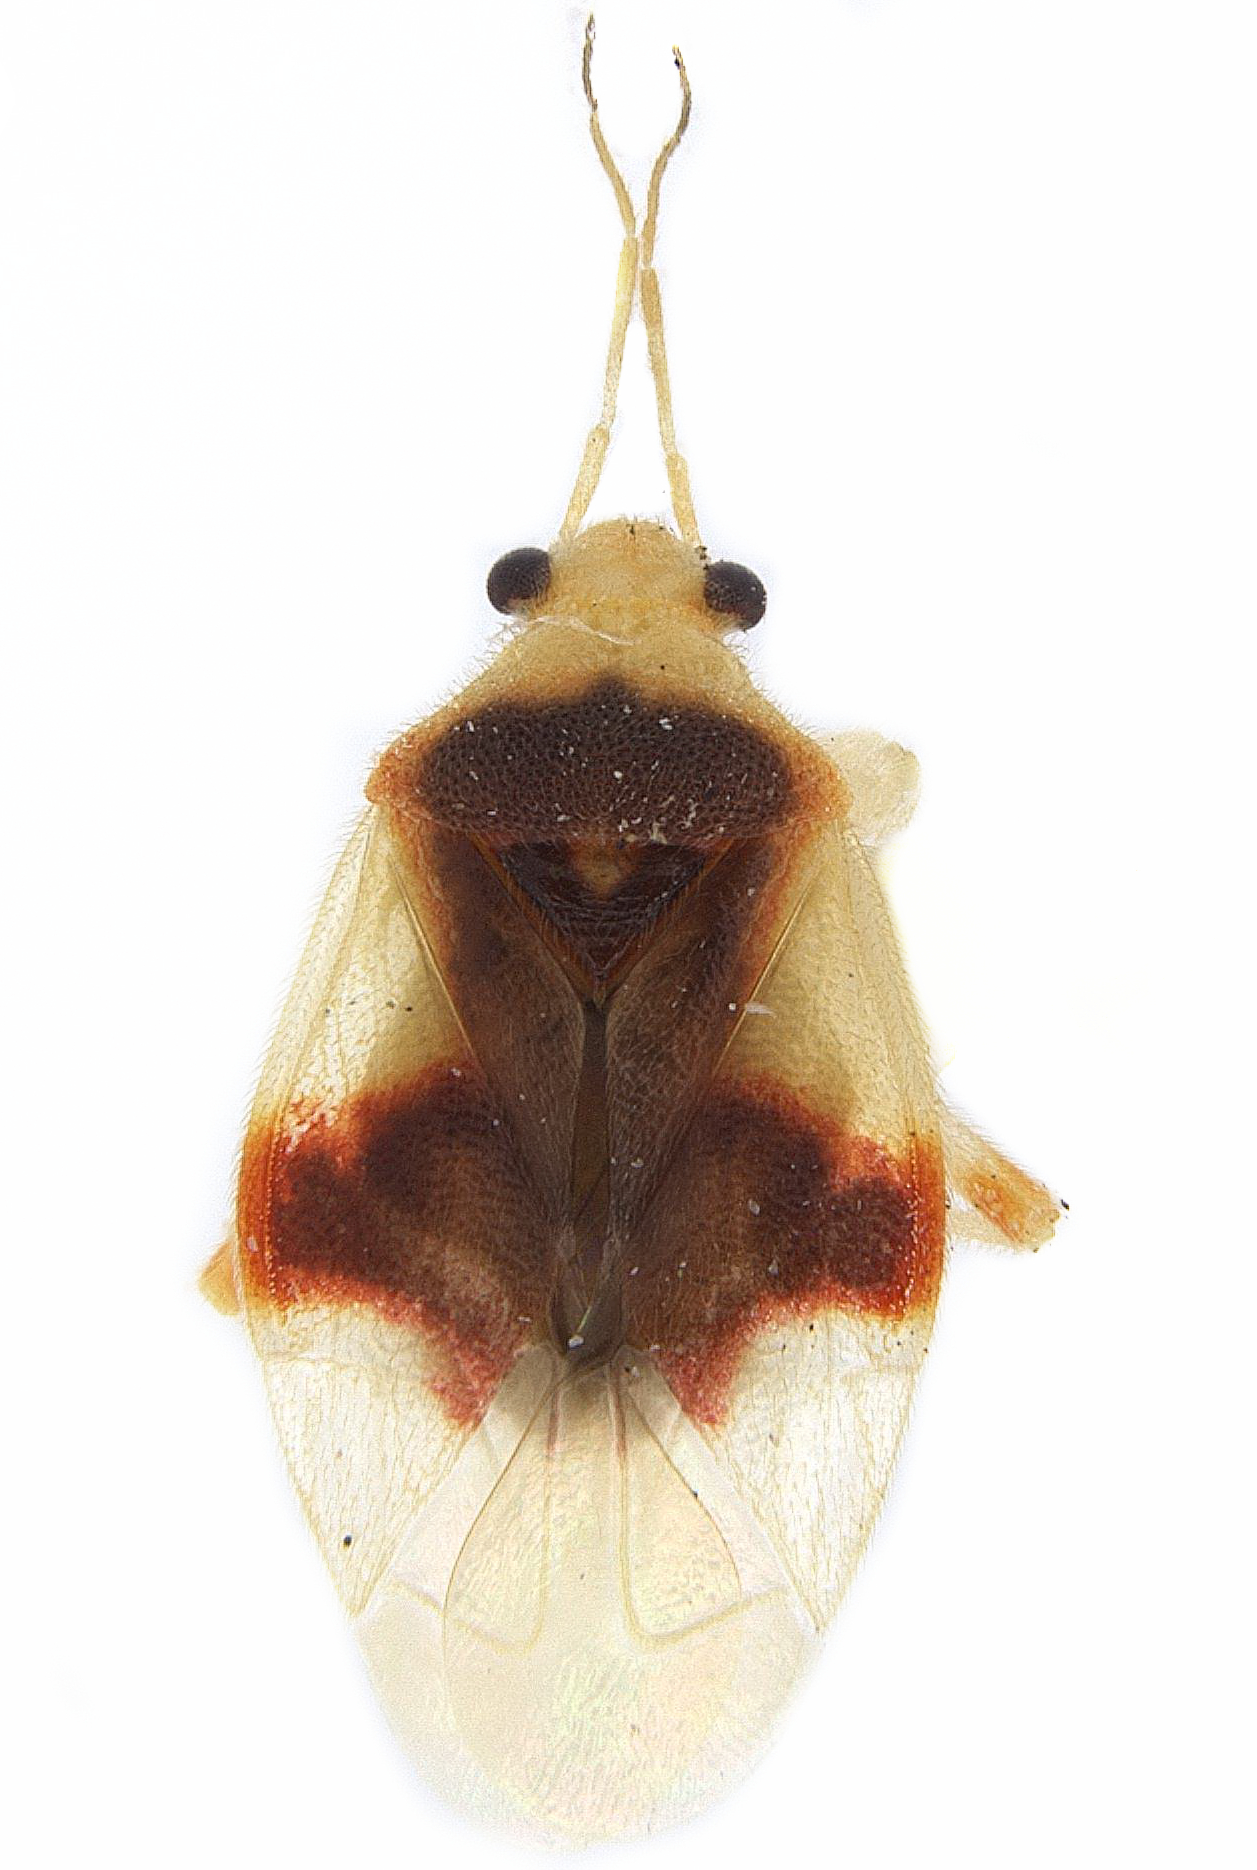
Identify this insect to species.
Parafurius discifer
